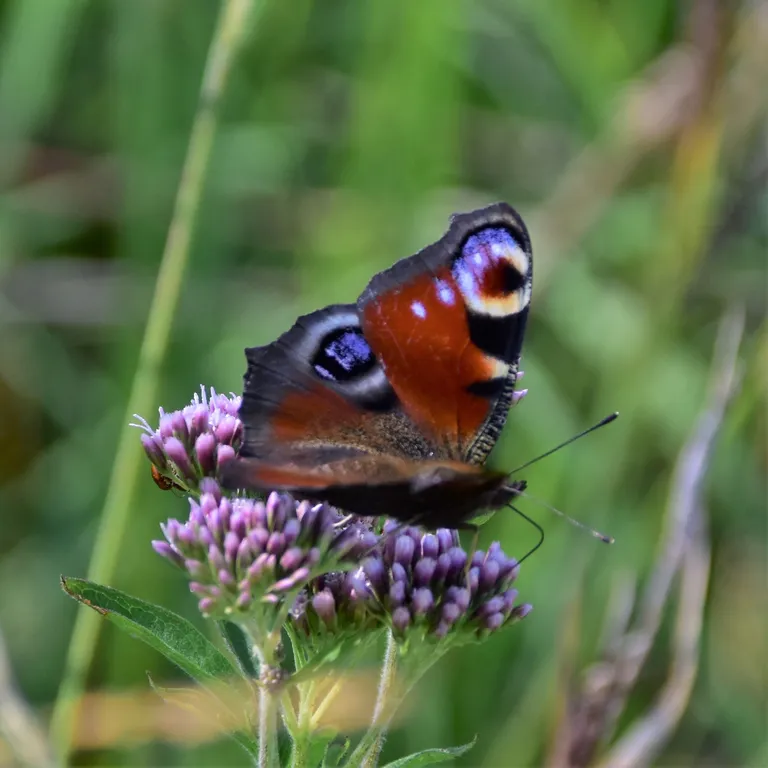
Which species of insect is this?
Aglais io
